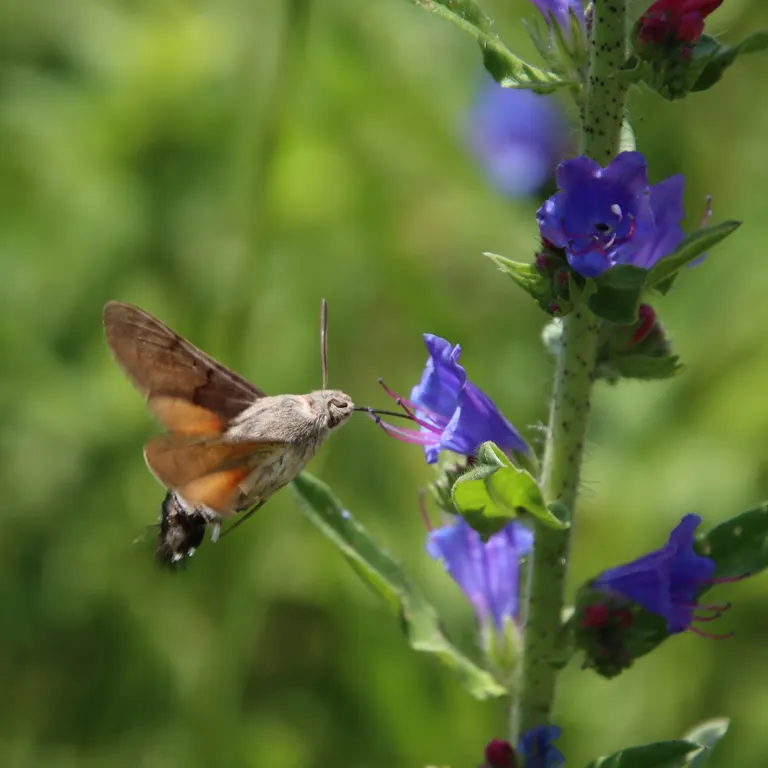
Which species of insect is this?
Macroglossum stellatarum
